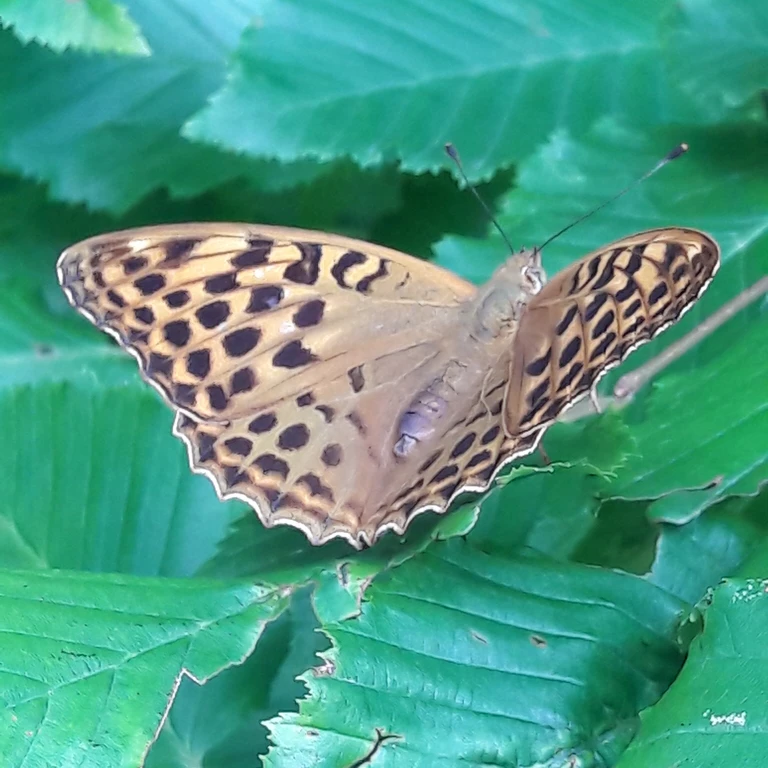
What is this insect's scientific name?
Argynnis paphia
